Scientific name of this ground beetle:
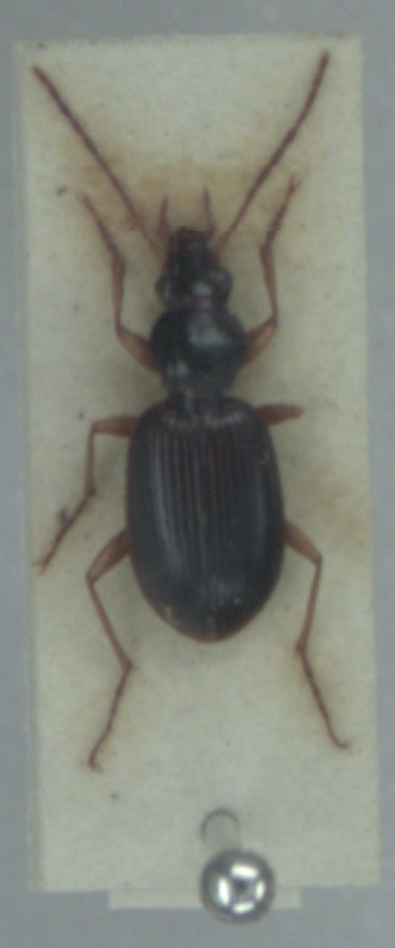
Paranchus albipes
